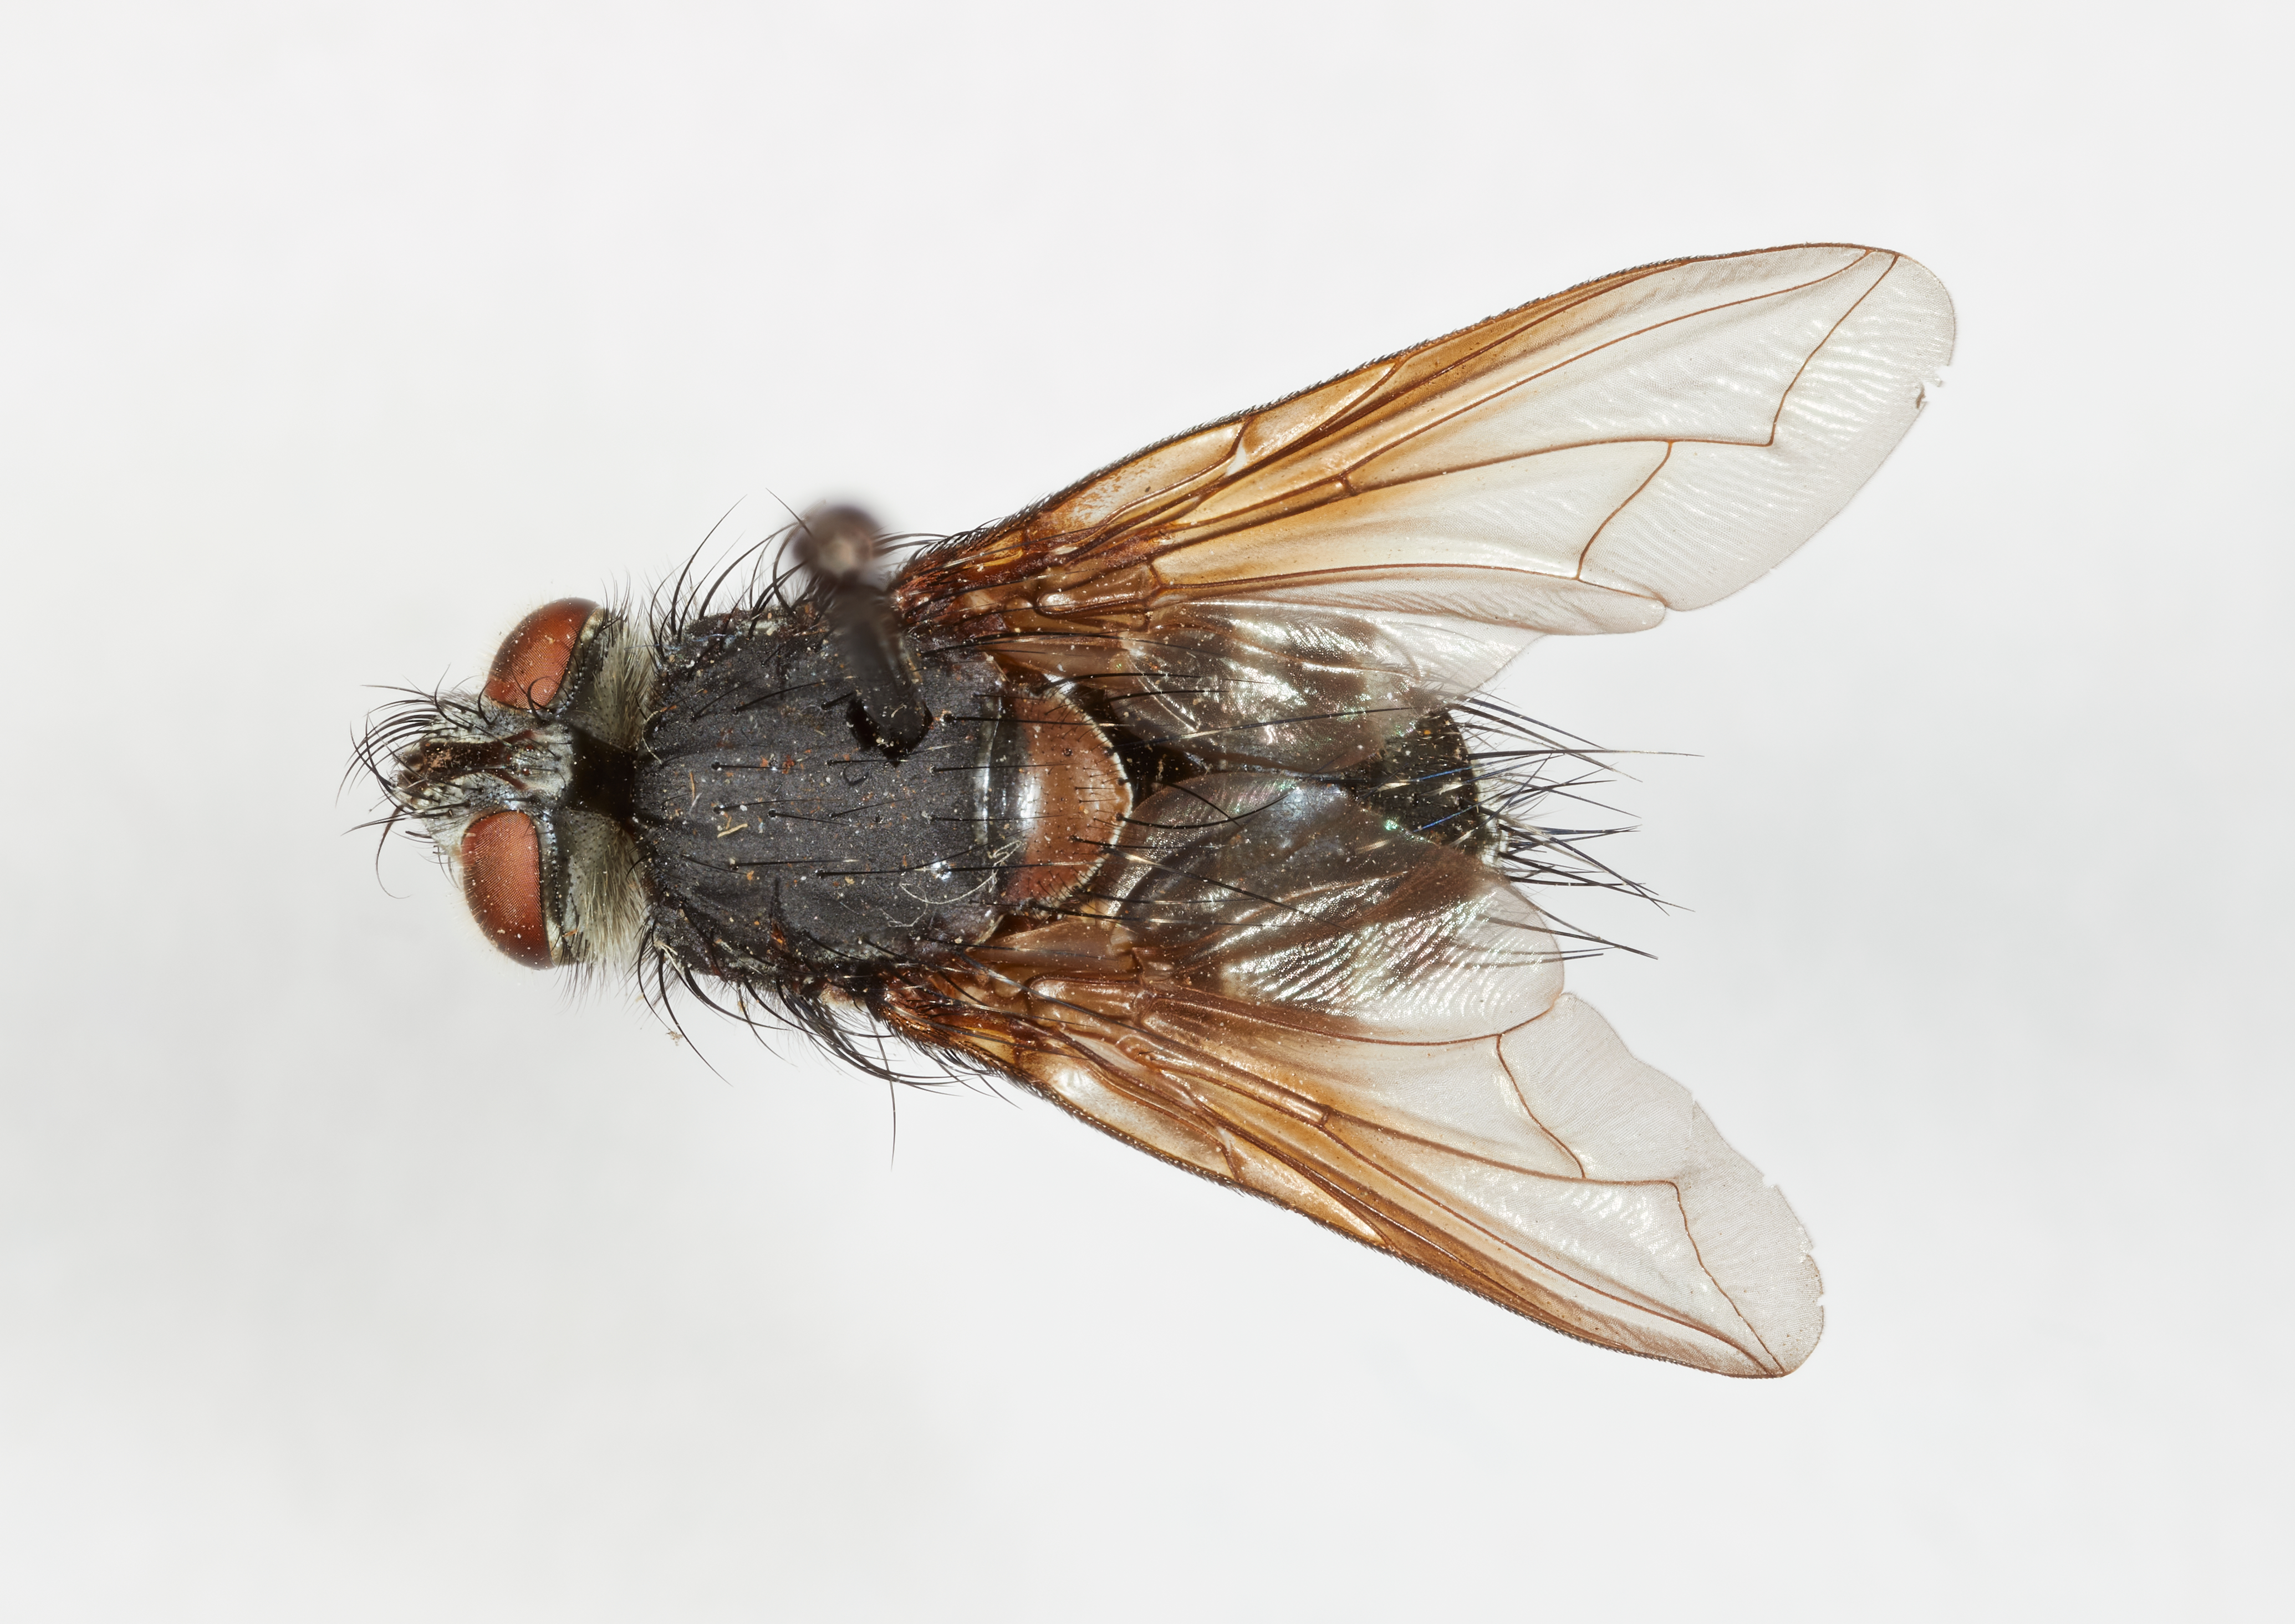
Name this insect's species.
Chaetophorocera andina
